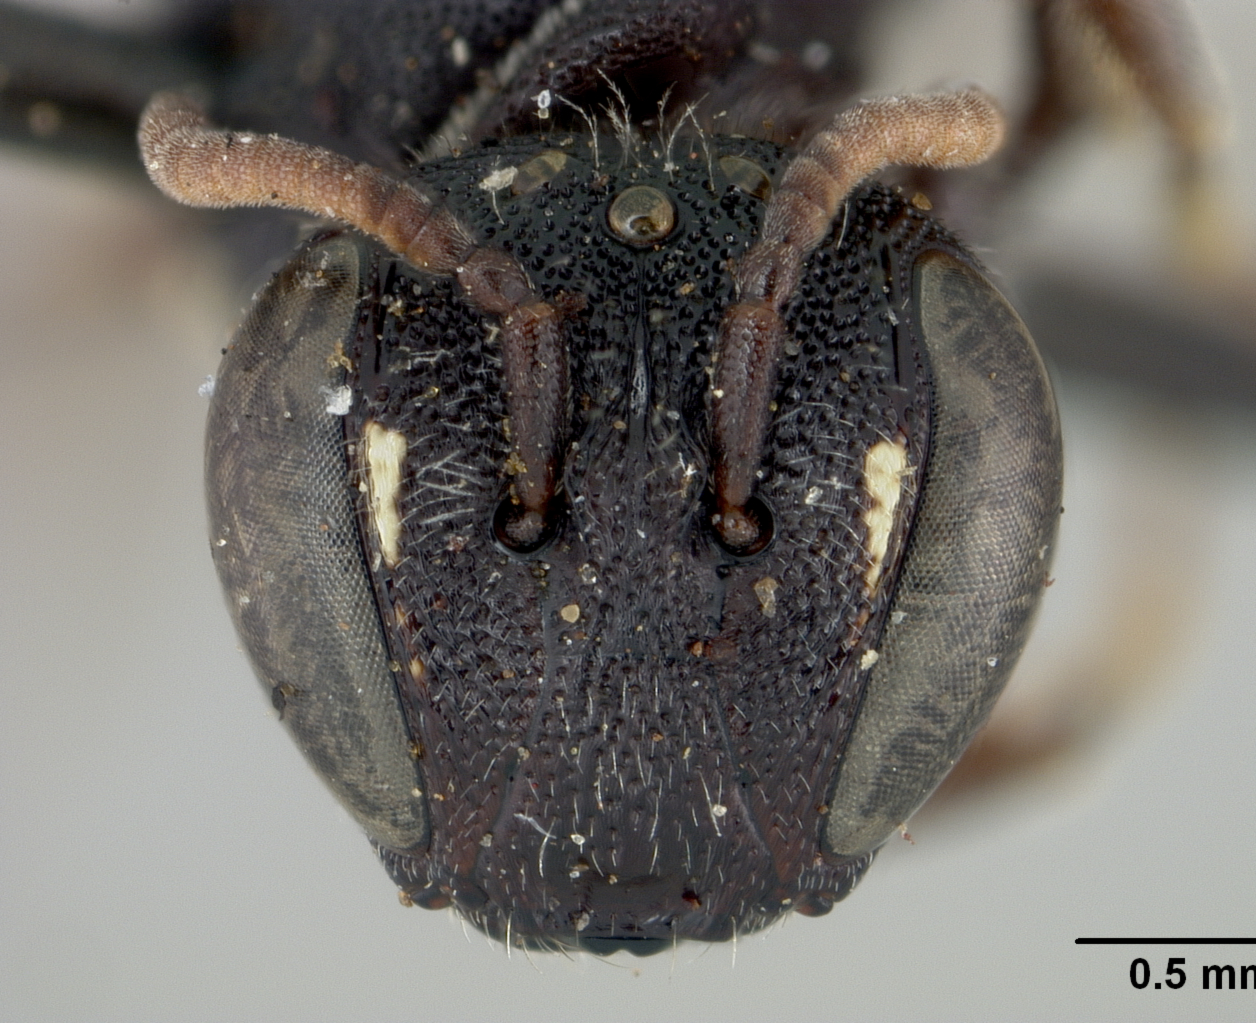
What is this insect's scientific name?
Hylaeus haygoodi
